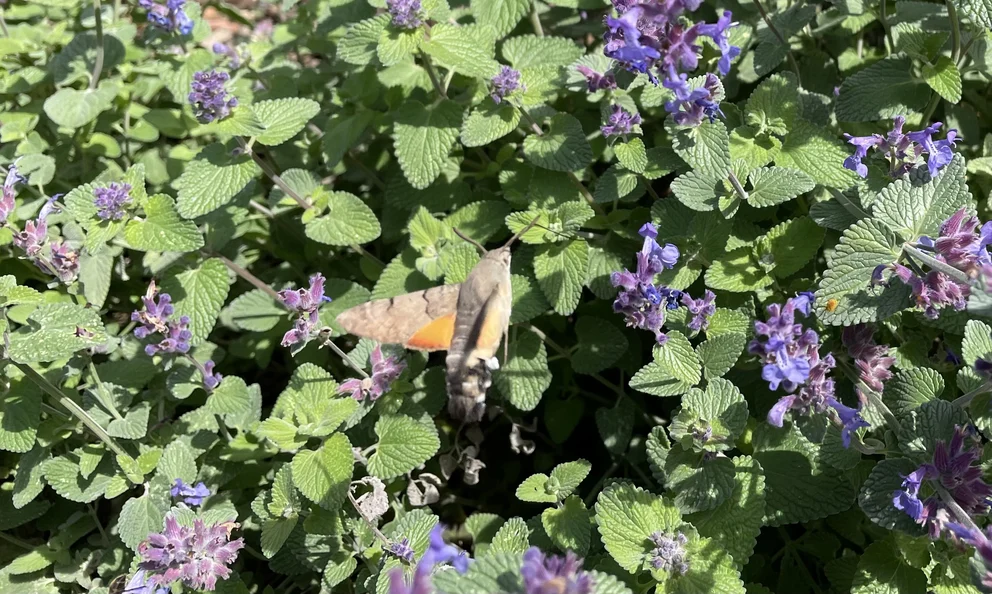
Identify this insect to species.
Macroglossum stellatarum
